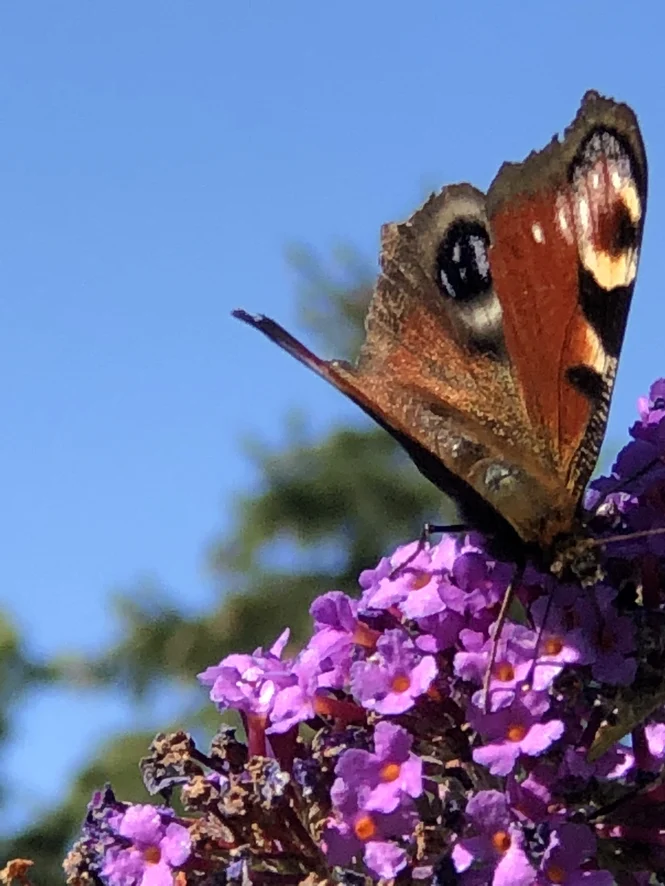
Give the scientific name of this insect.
Aglais io
